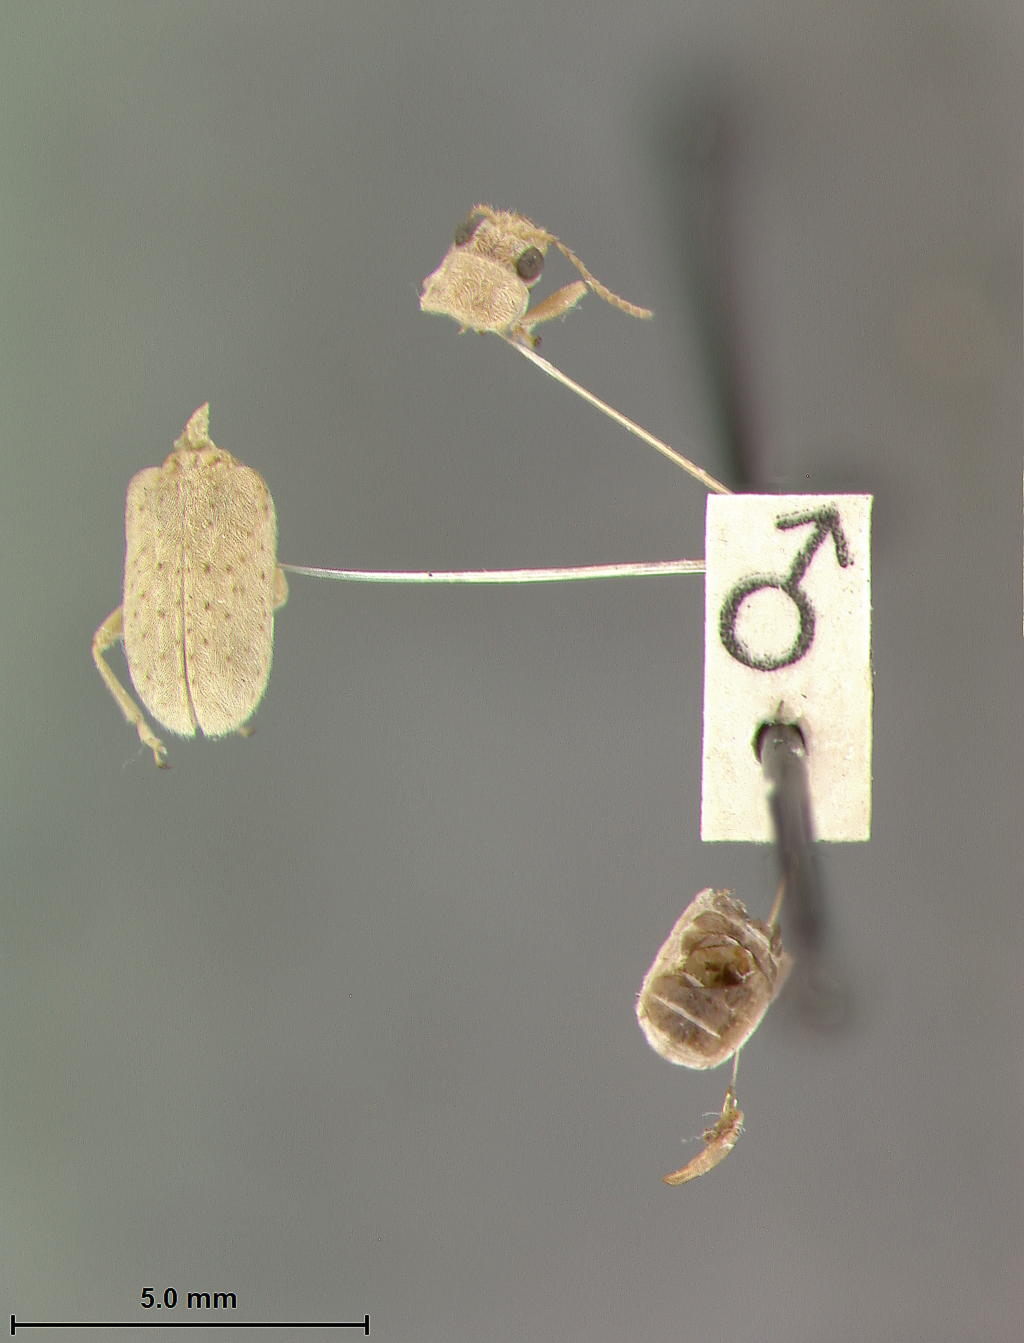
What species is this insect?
Monoxia beebei
